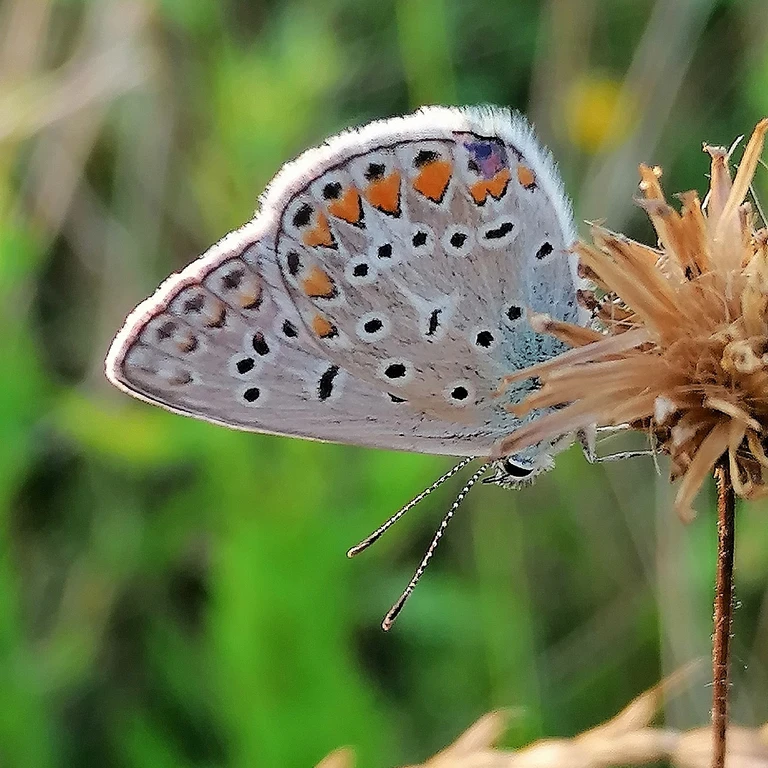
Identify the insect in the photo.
Polyommatus icarus
